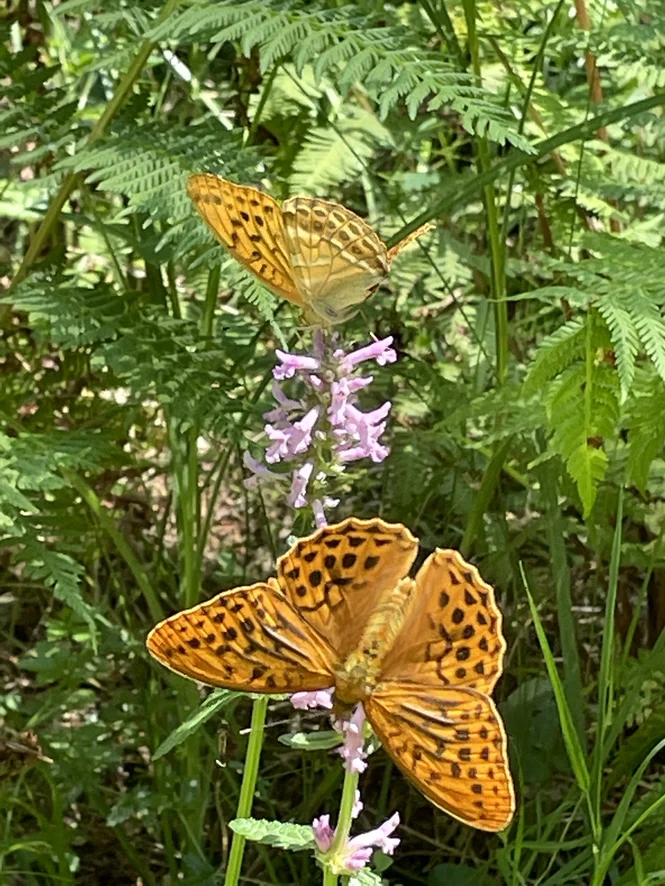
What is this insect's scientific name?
Argynnis paphia
